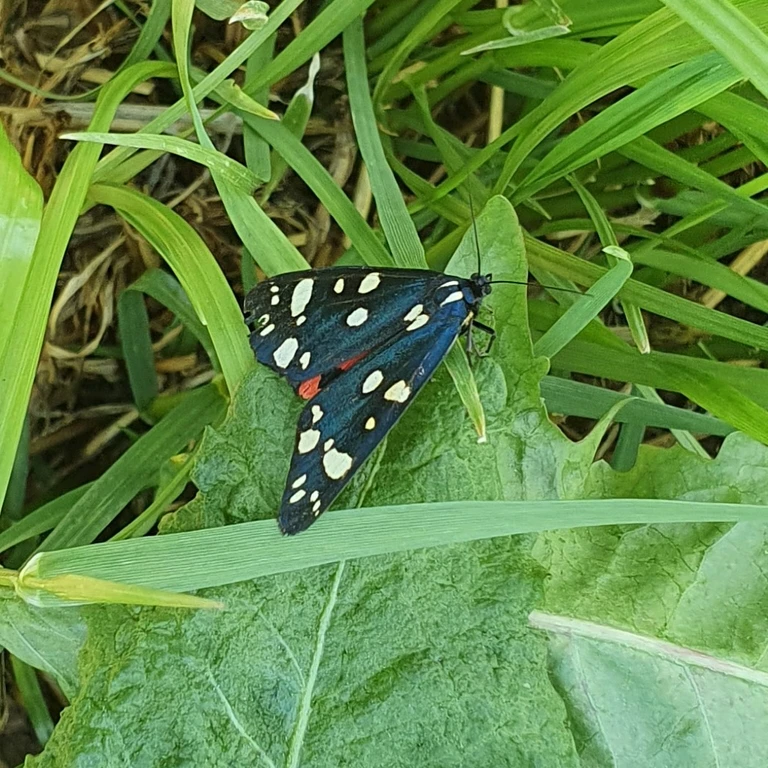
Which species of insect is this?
Callimorpha dominula
